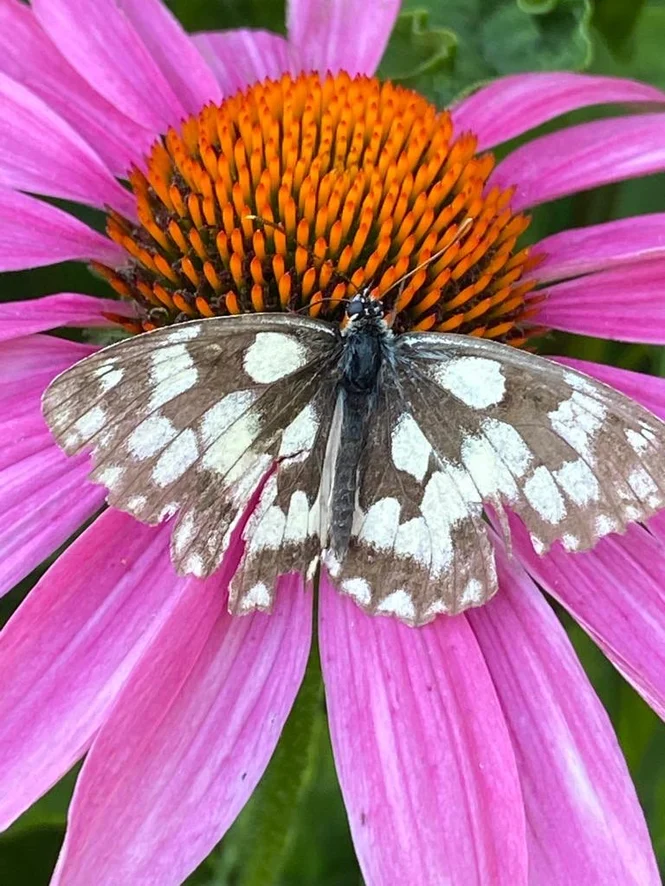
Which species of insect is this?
Melanargia galathea
